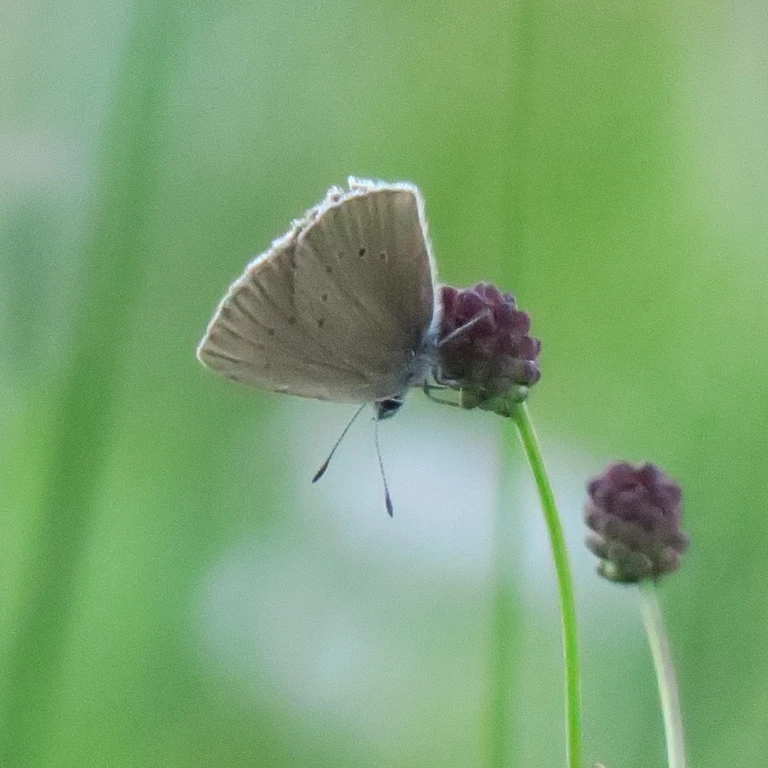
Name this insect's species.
Phengaris nausithous (also Maculinea nausithous)
